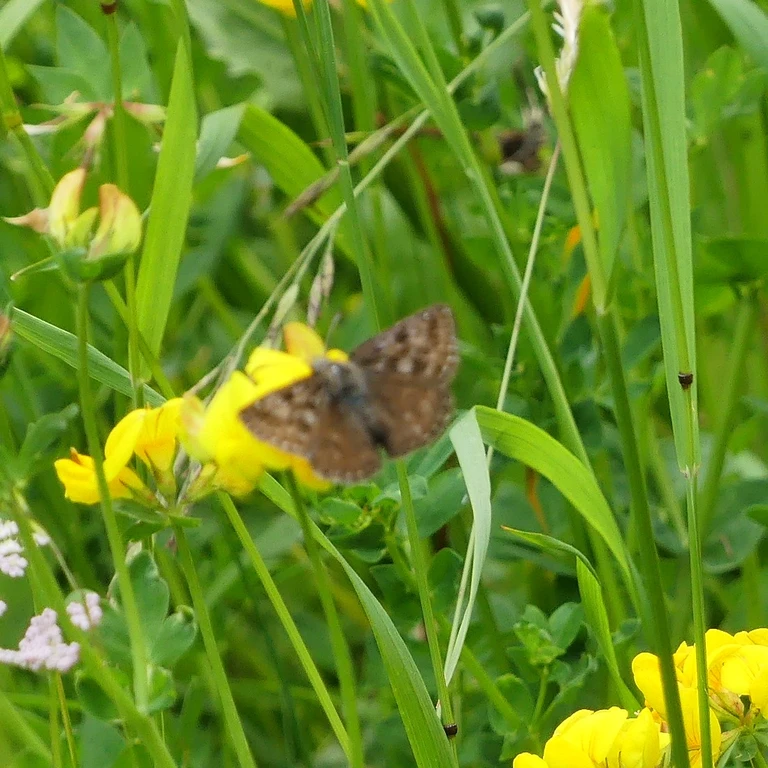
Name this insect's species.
Erynnis tages
